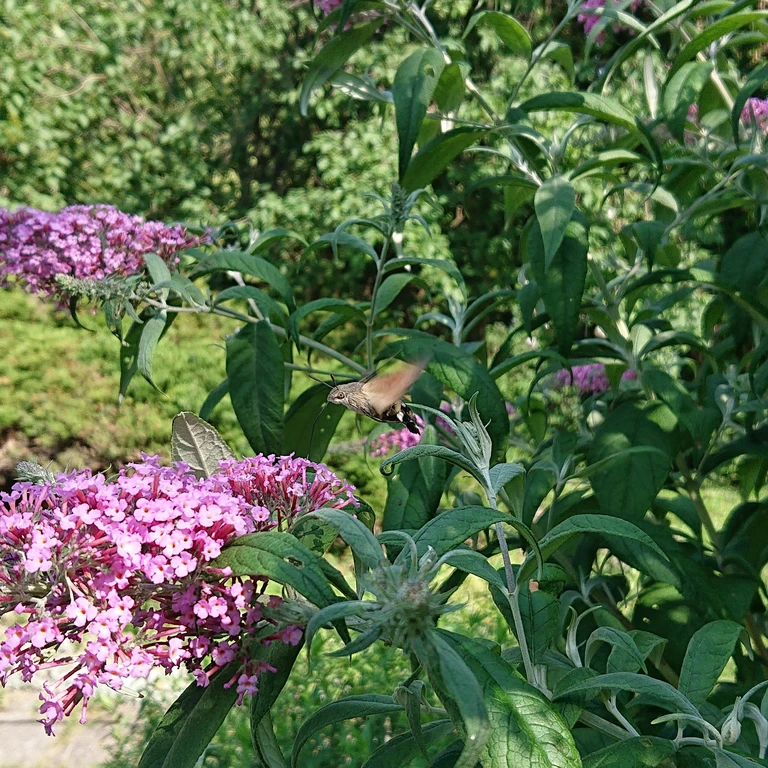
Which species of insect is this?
Macroglossum stellatarum
